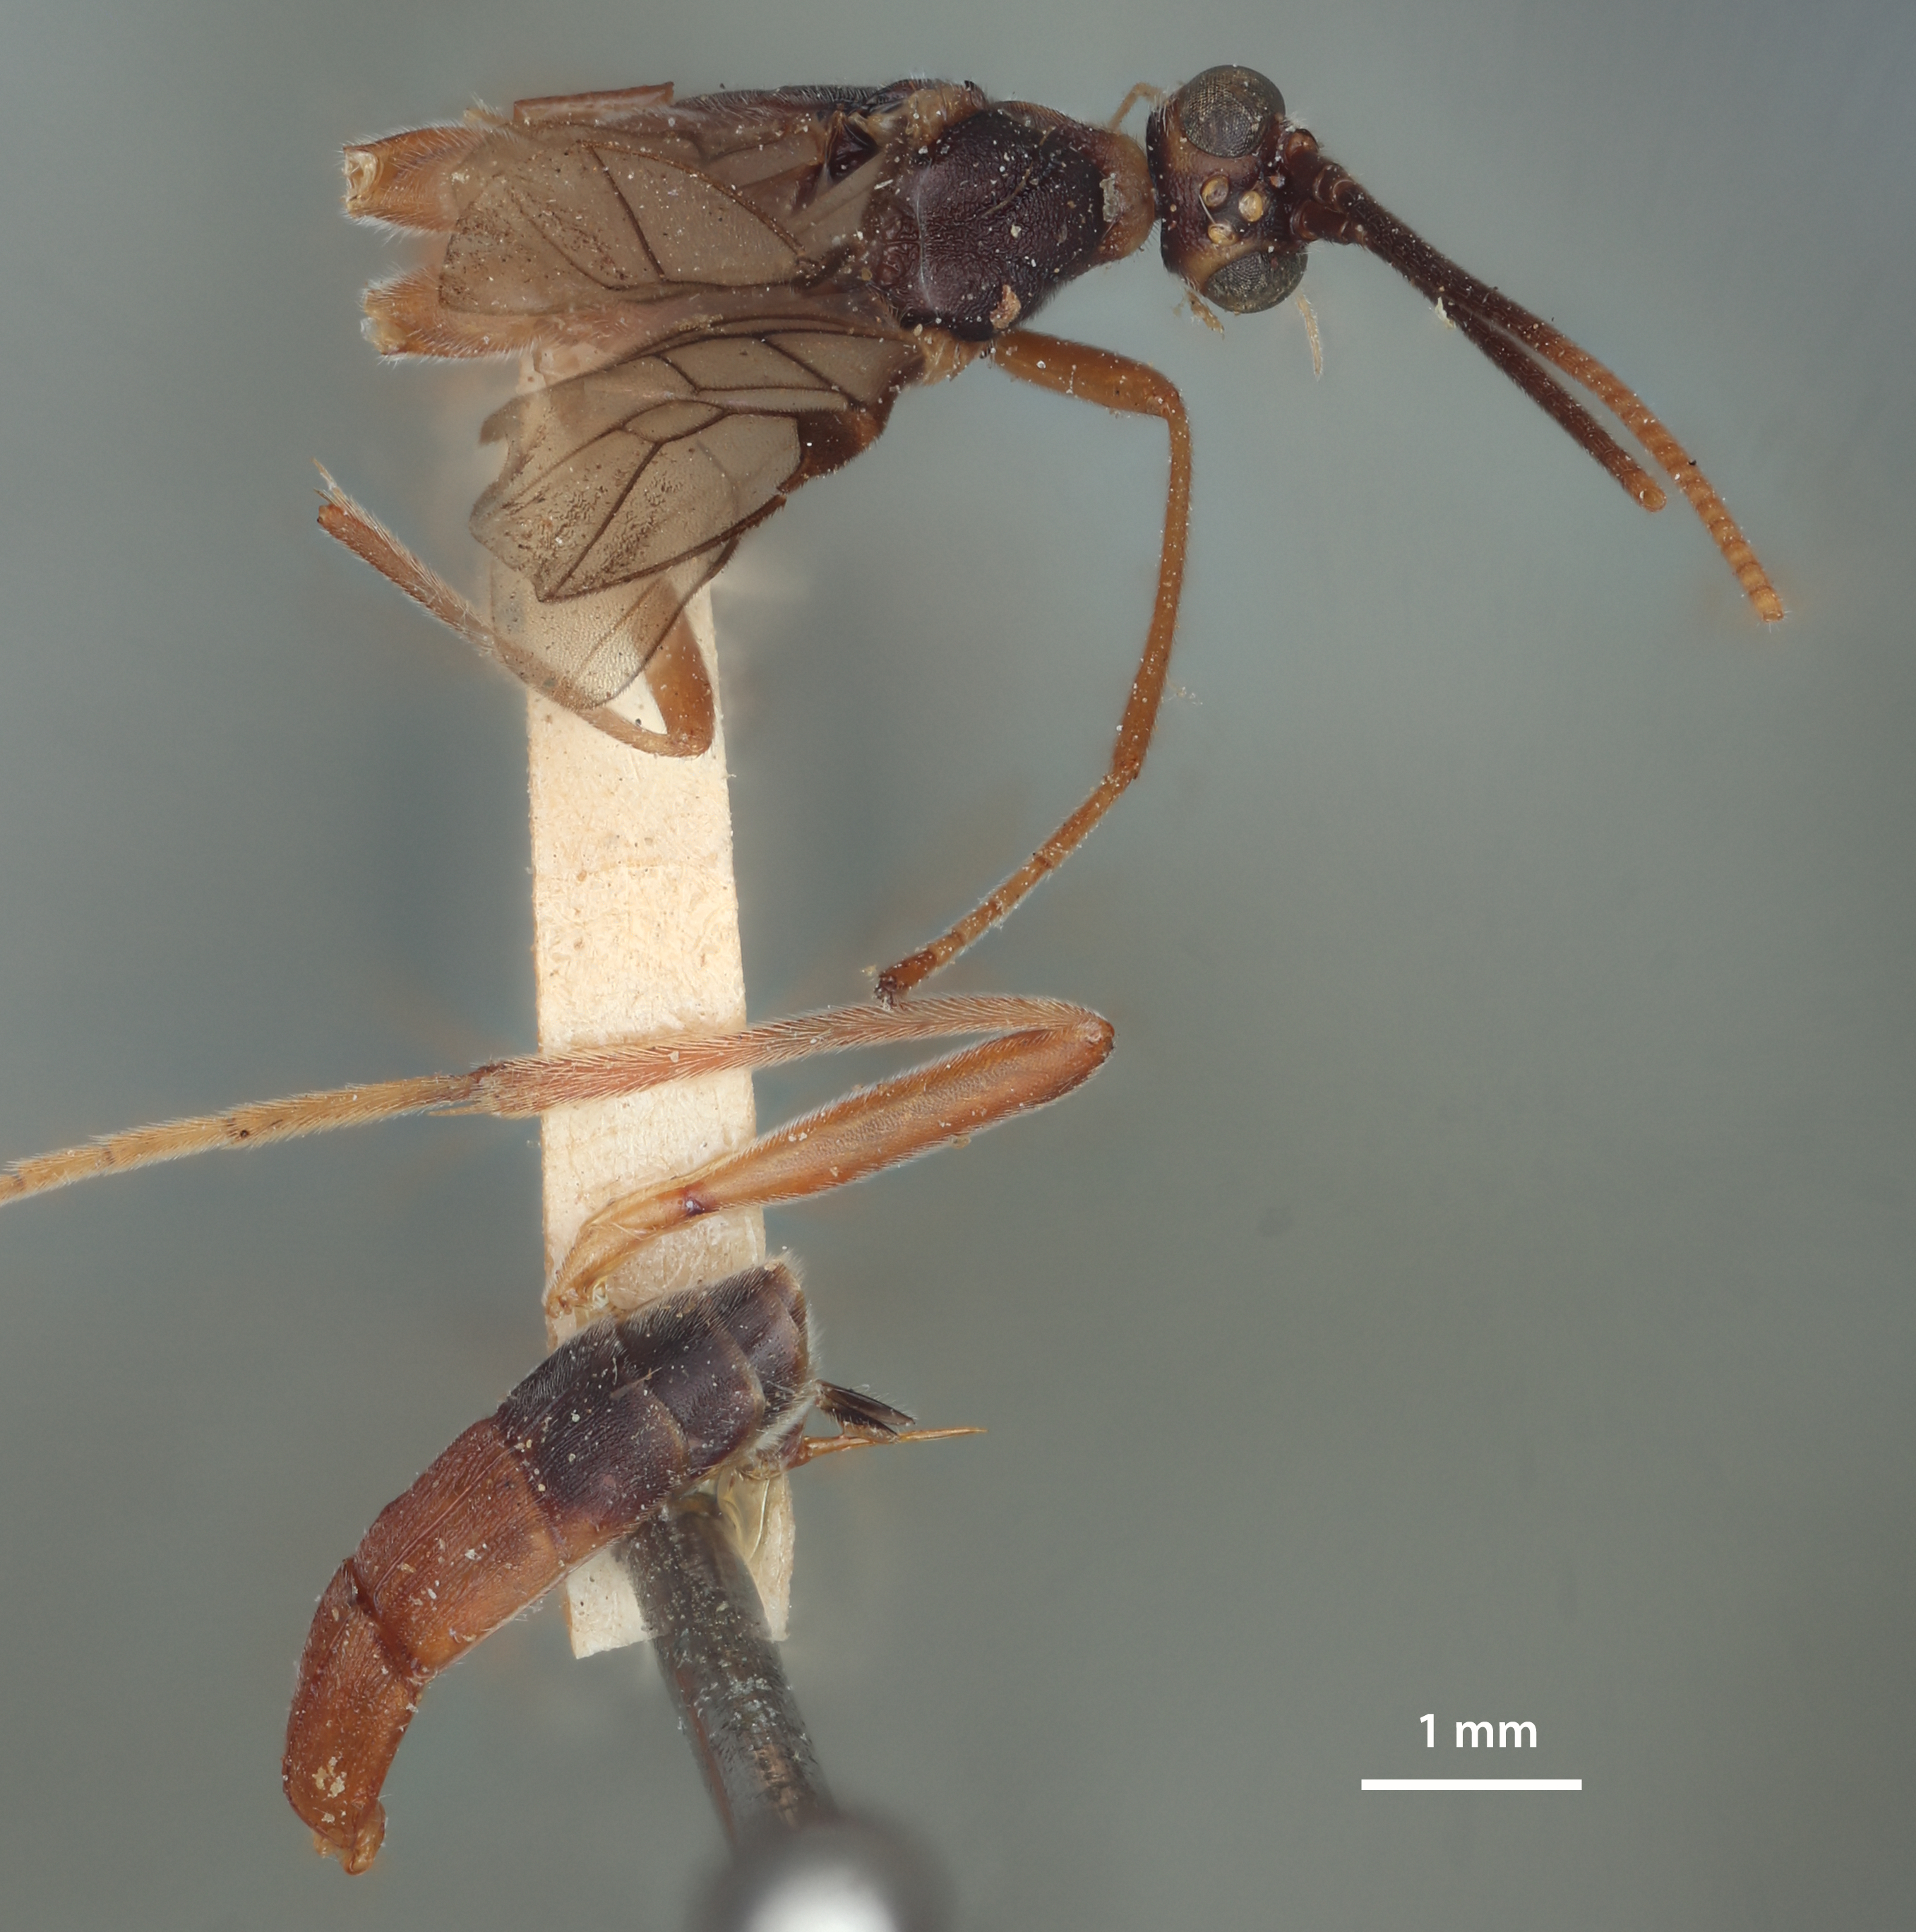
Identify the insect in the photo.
Rhogas luzonensis
